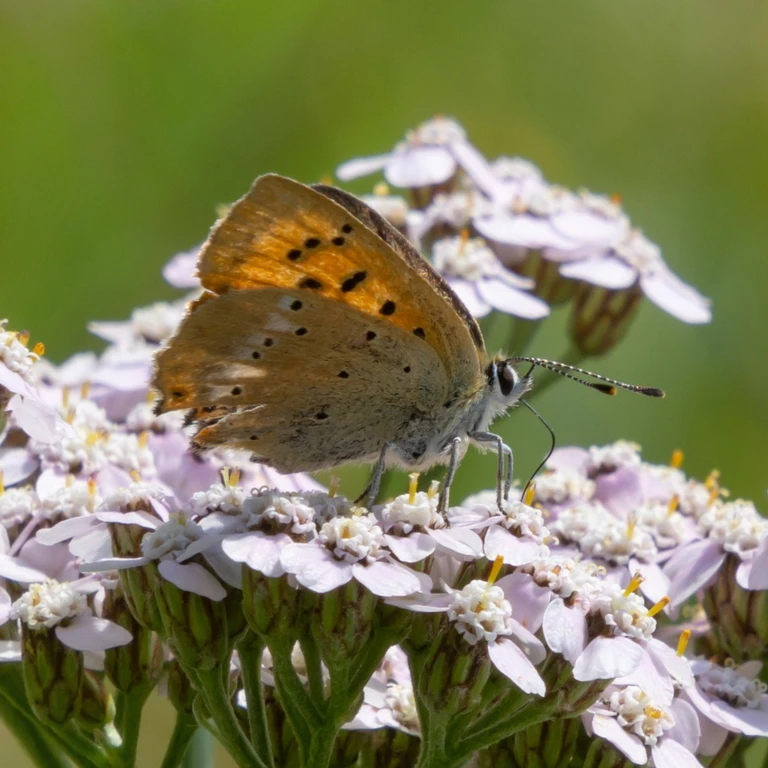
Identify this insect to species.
Lycaena virgaureae
